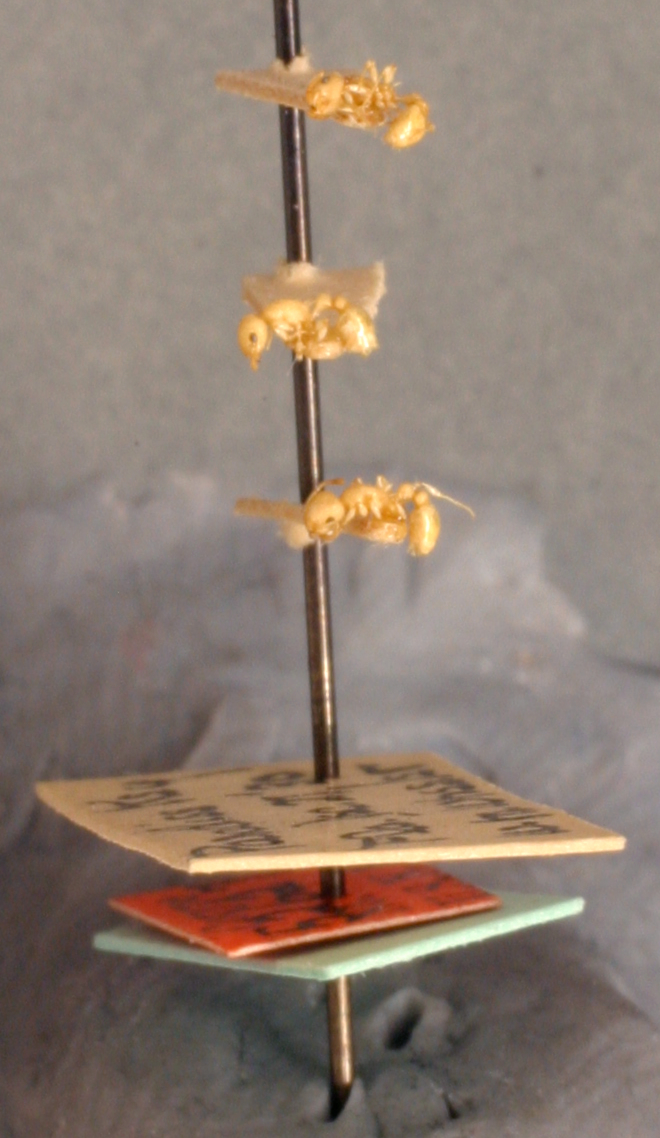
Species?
Antillaemyrmex floridanus
